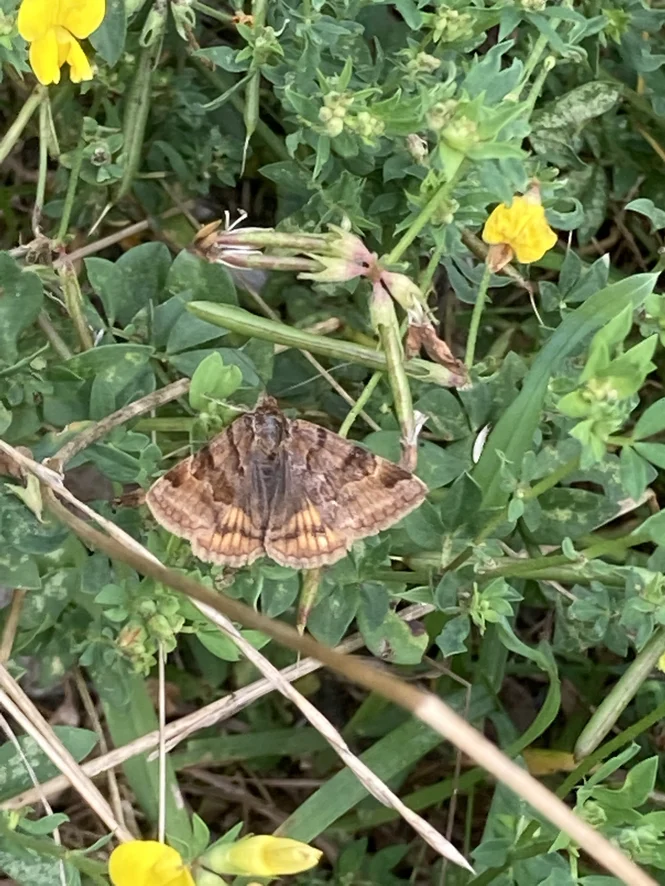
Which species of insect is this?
Euclidia glyphica
